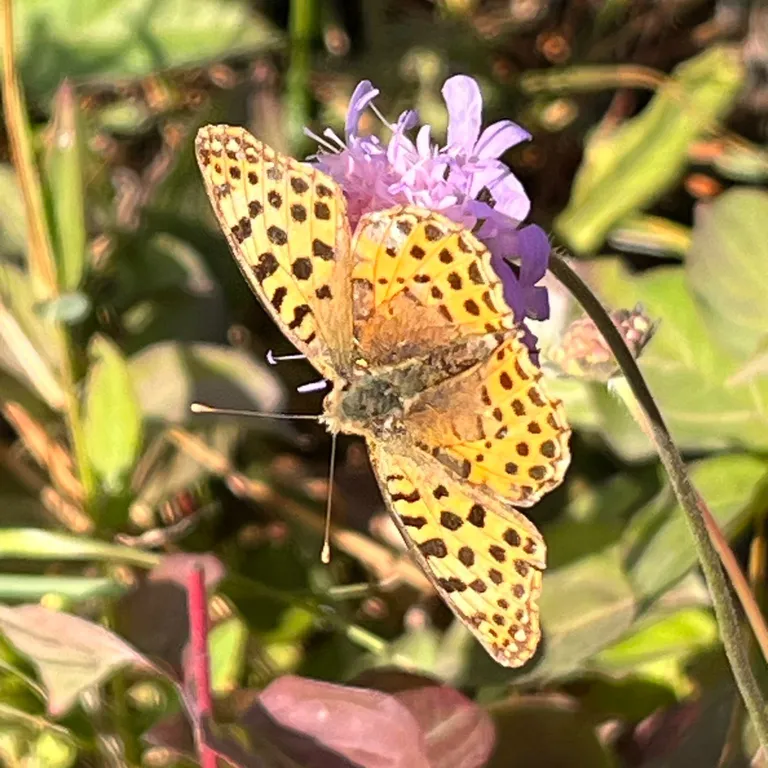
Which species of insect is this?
Issoria lathonia
